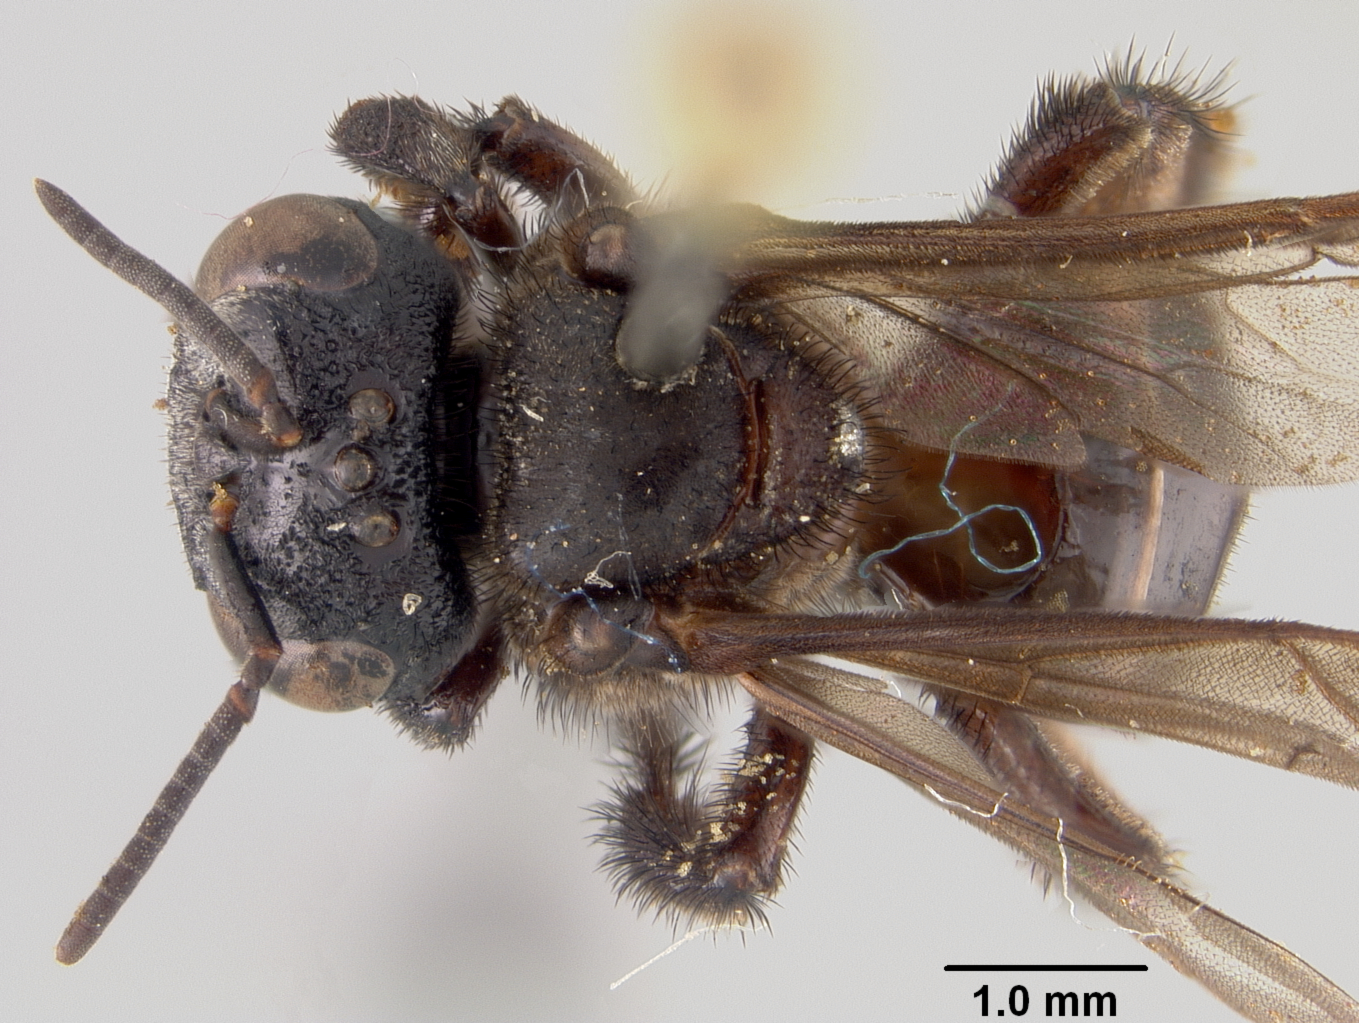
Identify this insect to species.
Trigona ardalus
